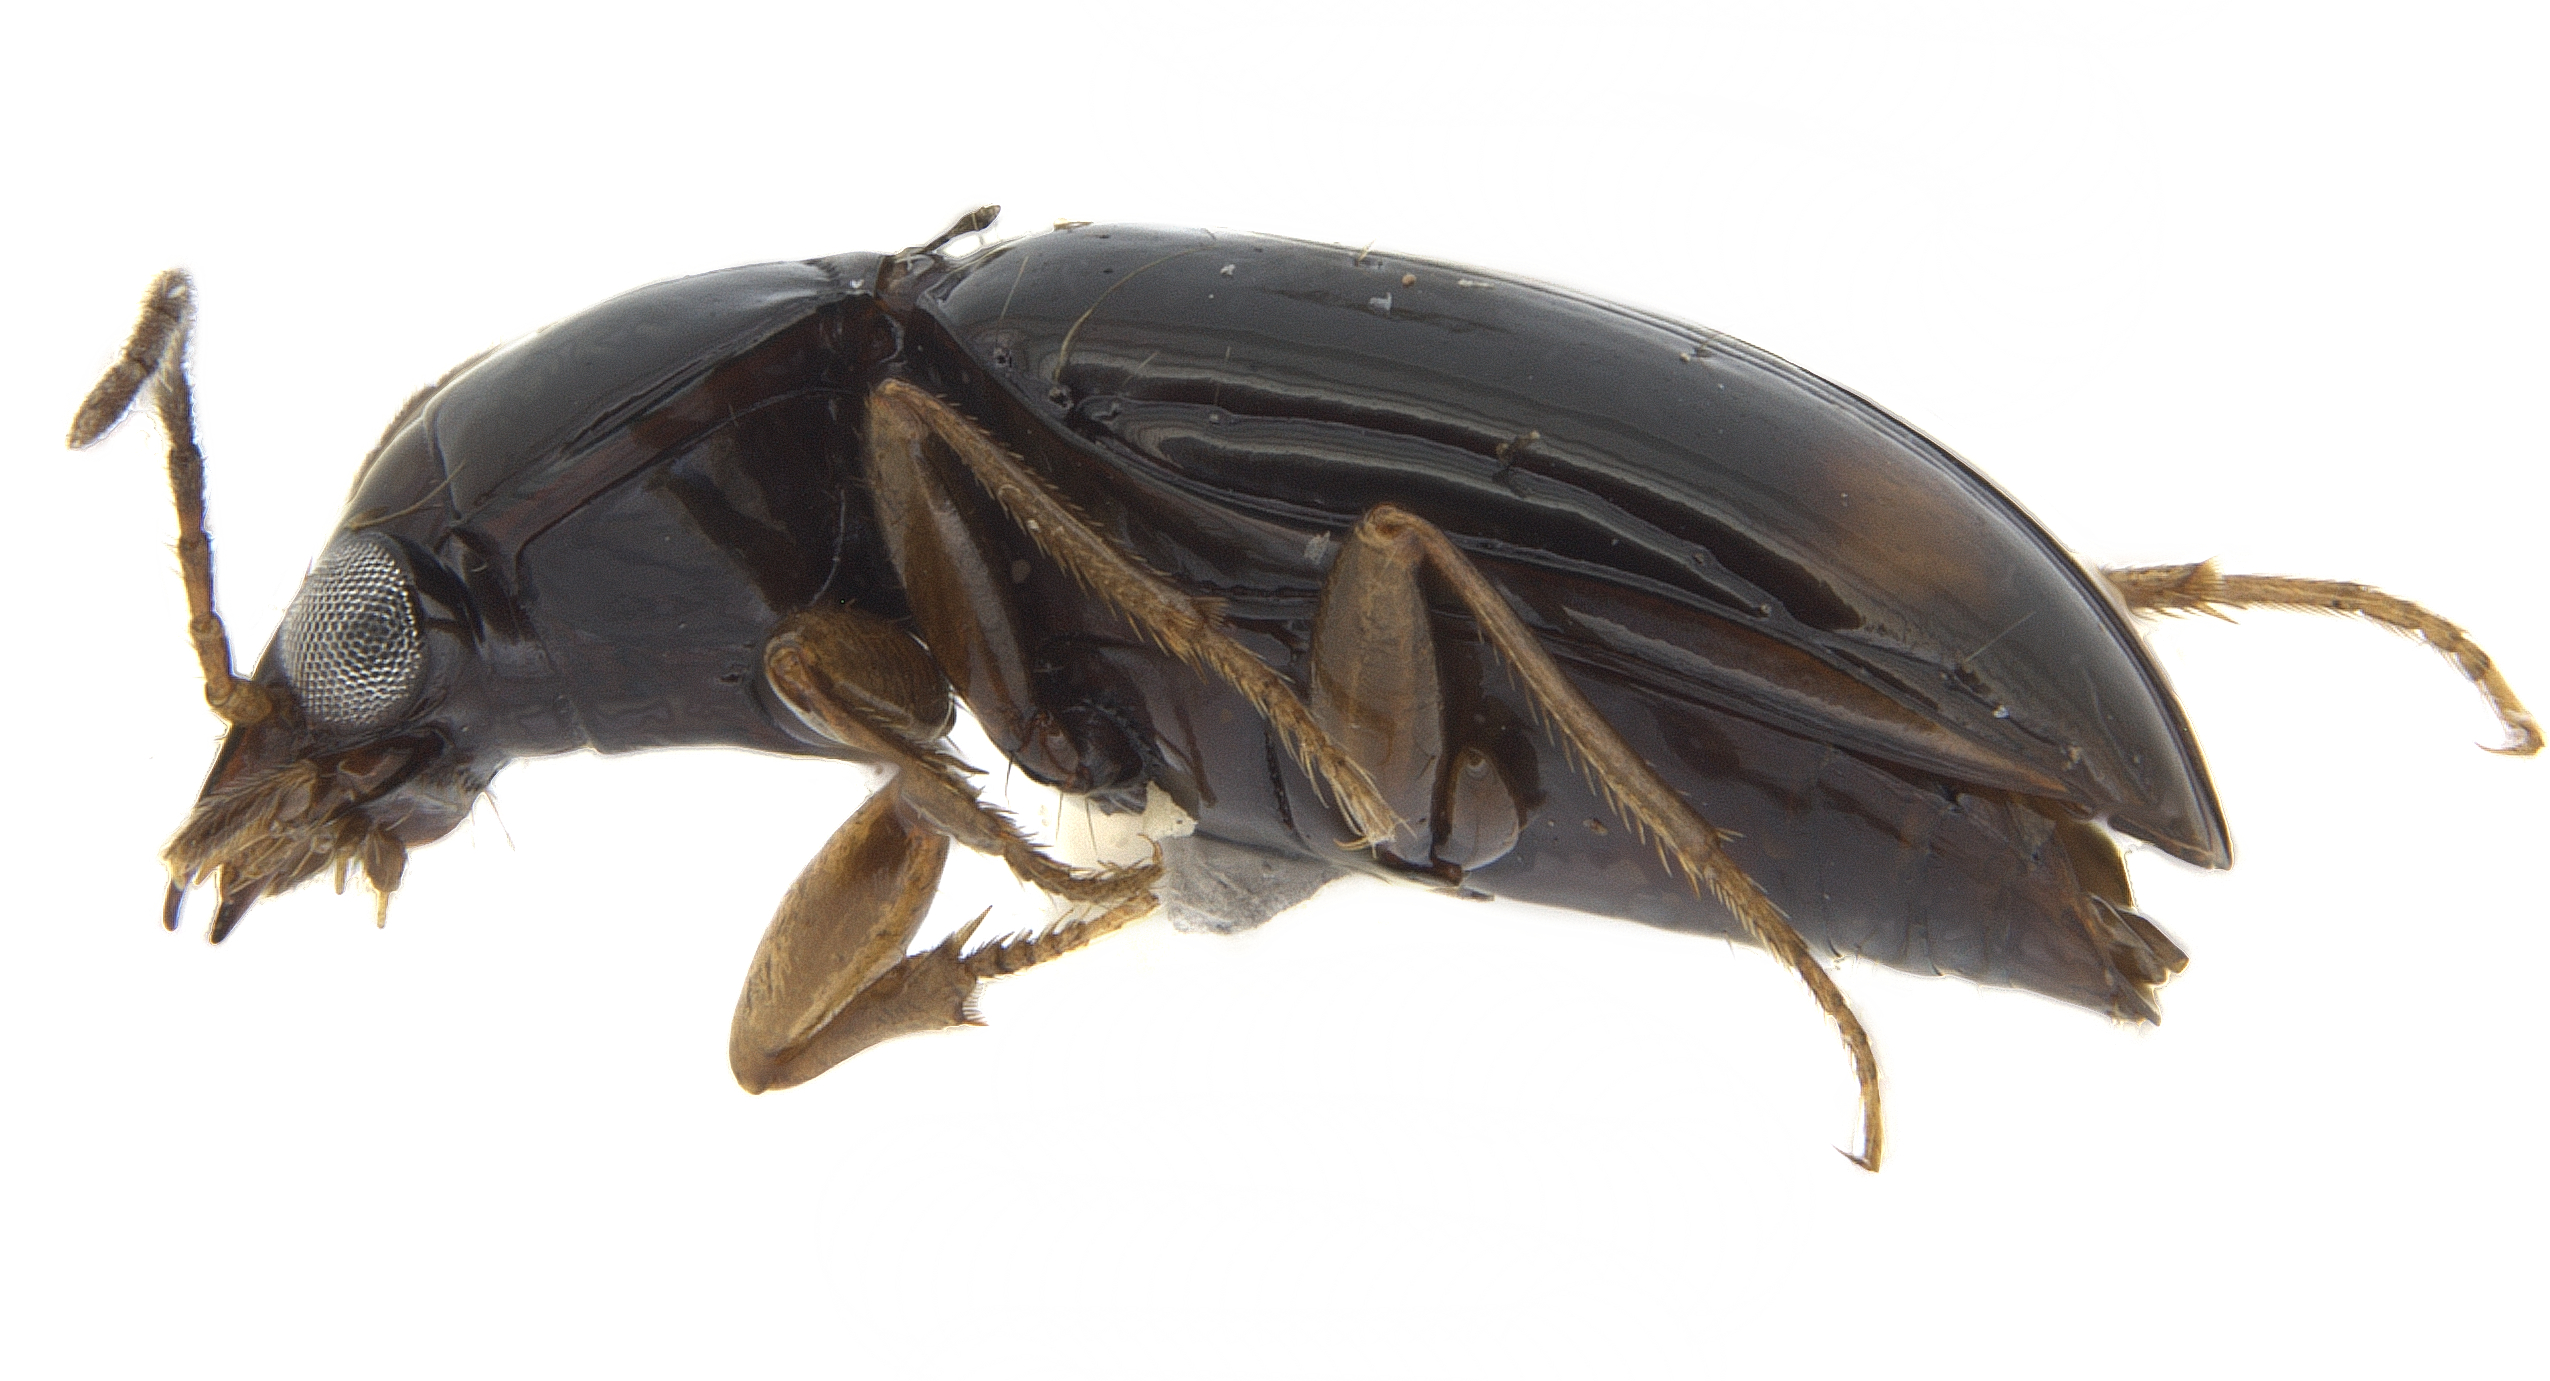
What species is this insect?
Elaphropus polita (also Tachyura politus)
